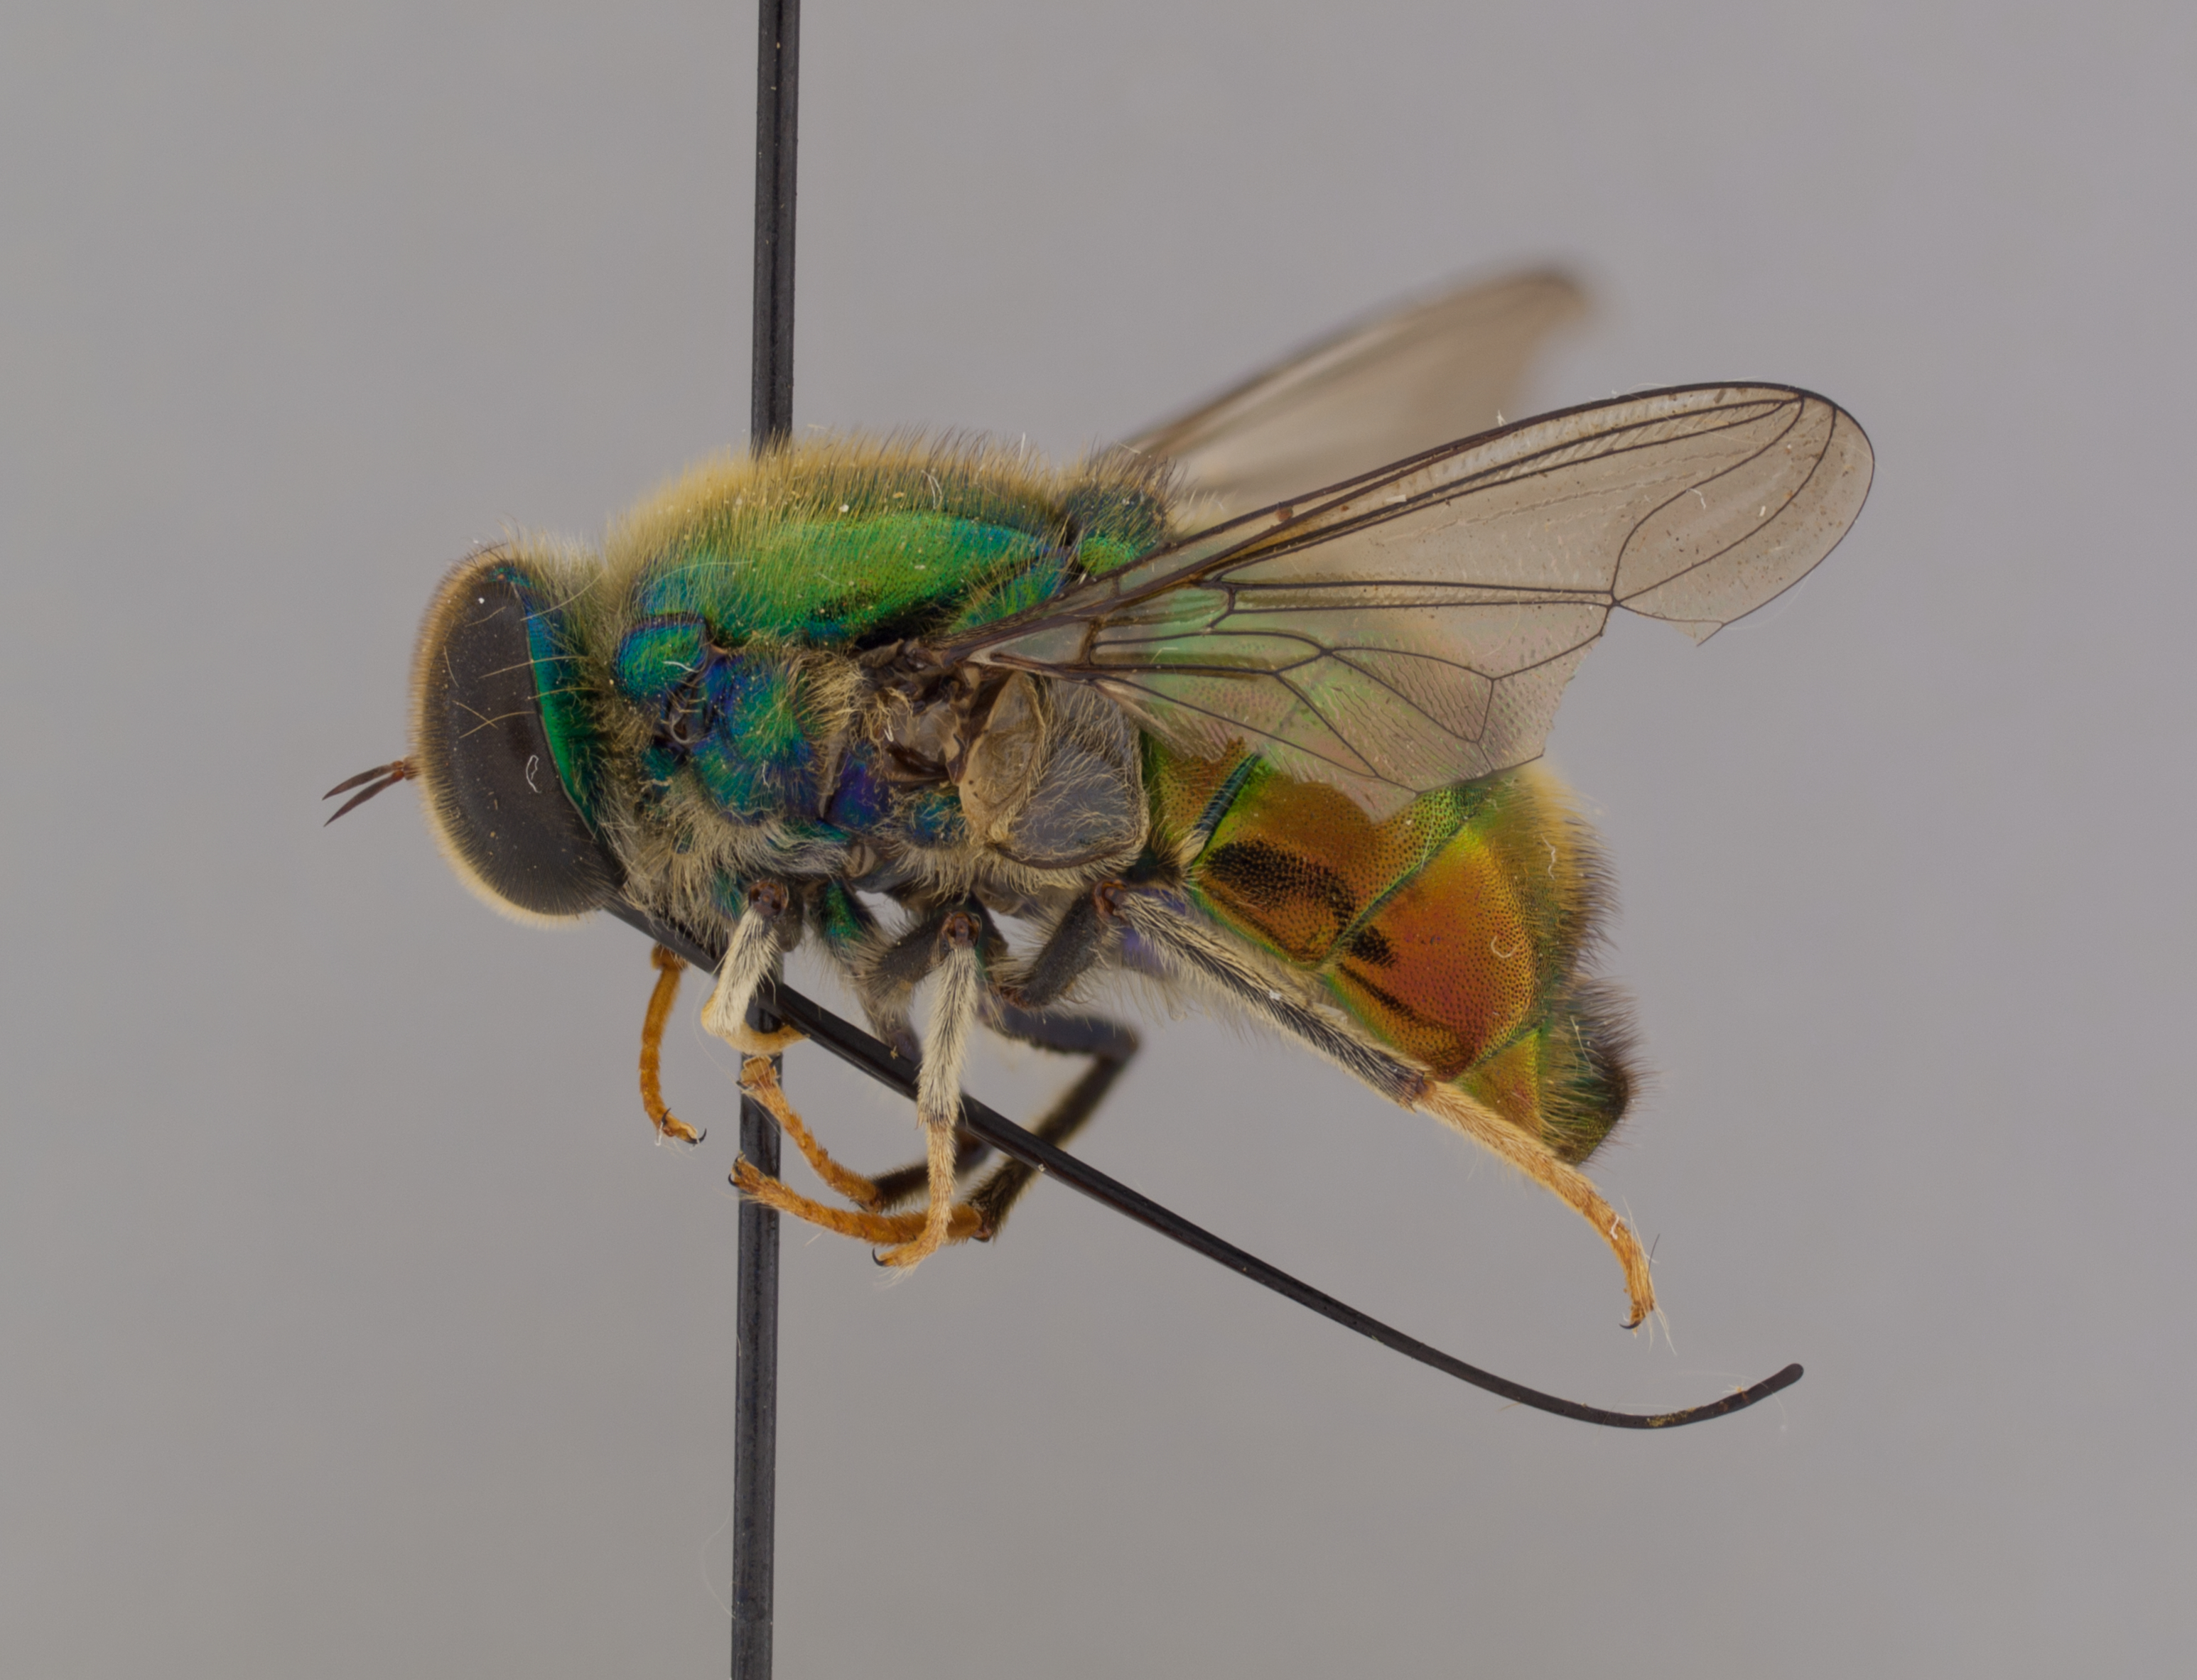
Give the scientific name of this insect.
Lasia colei
